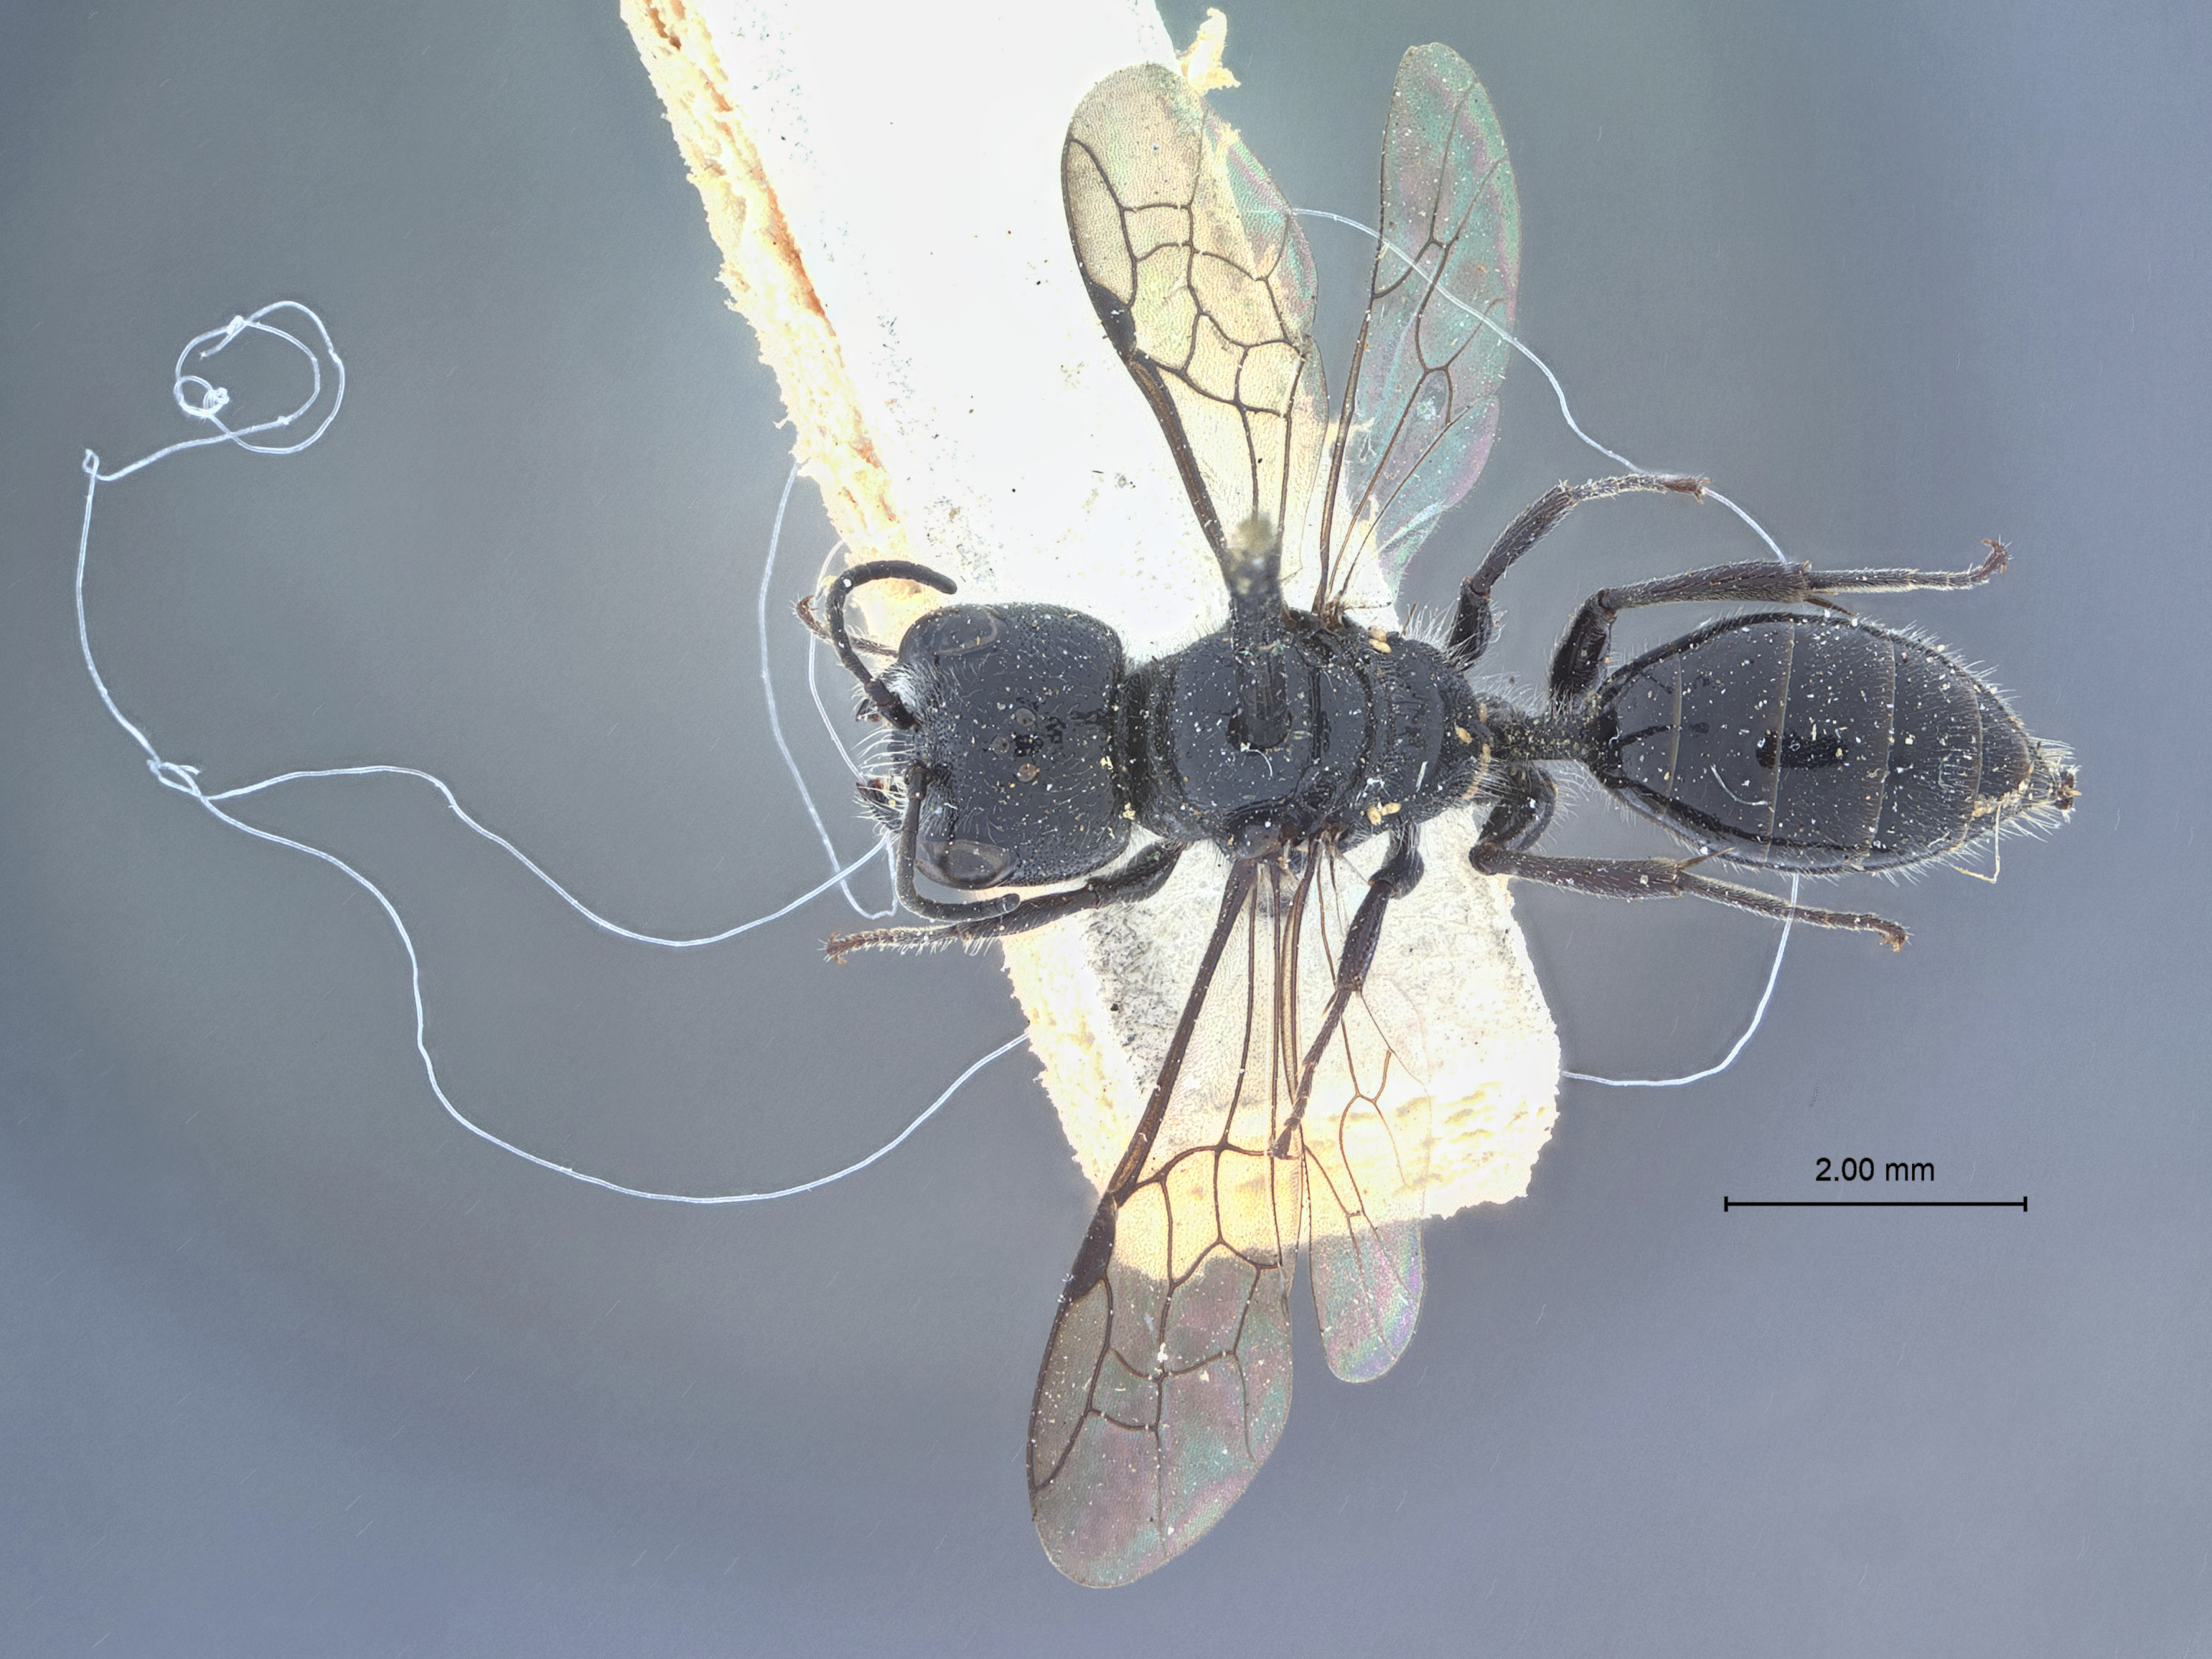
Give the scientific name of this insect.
Cemonus giffardi
